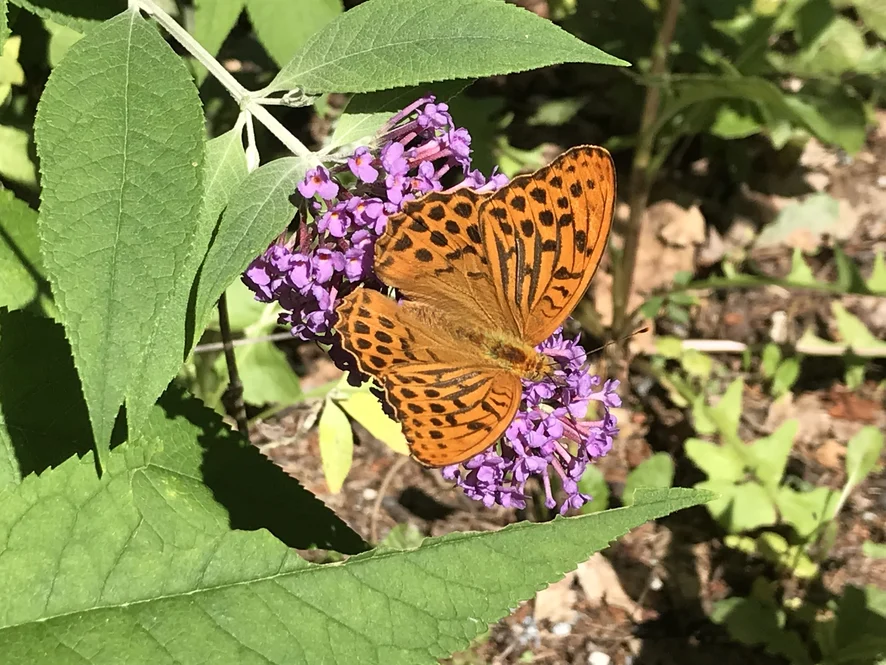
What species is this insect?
Argynnis paphia
